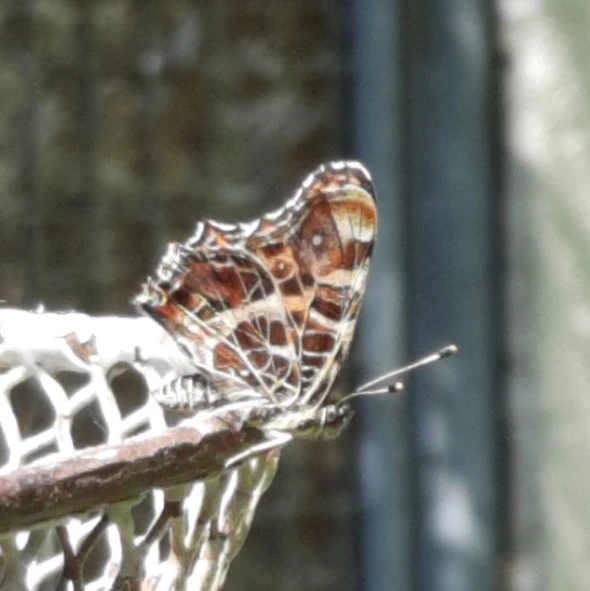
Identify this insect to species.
Araschnia levana
